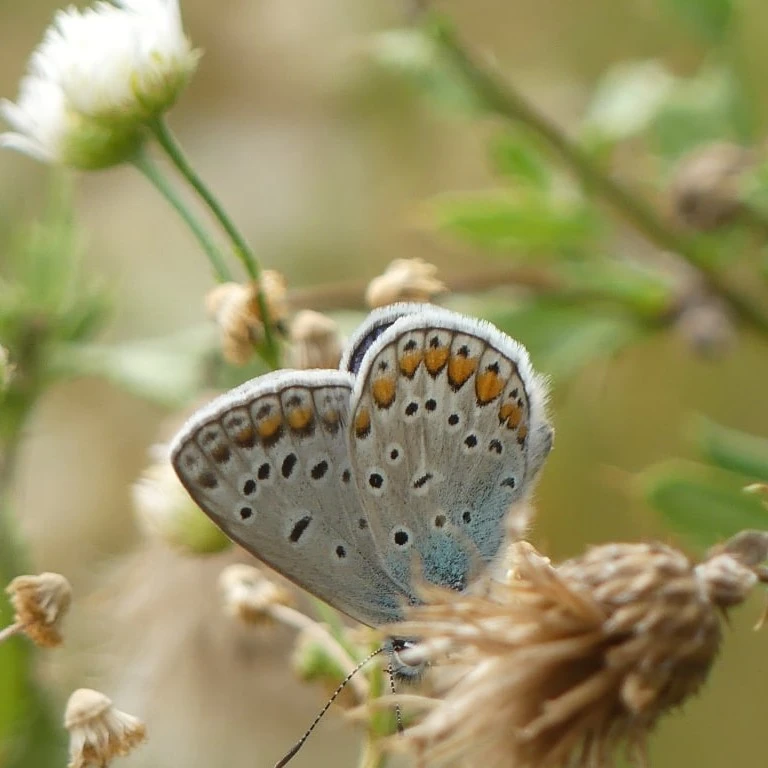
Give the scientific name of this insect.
Polyommatus icarus
